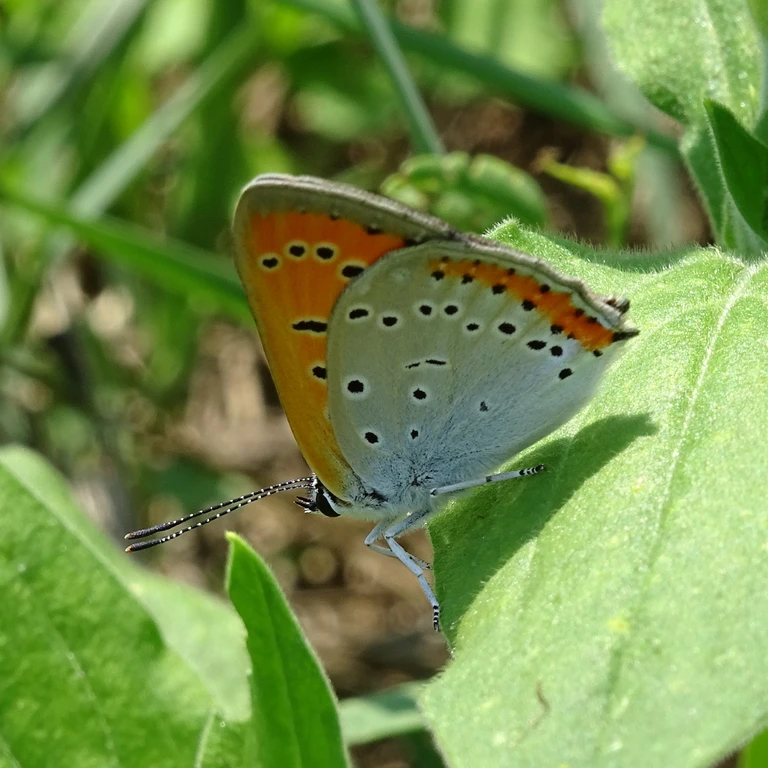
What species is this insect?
Lycaena dispar
